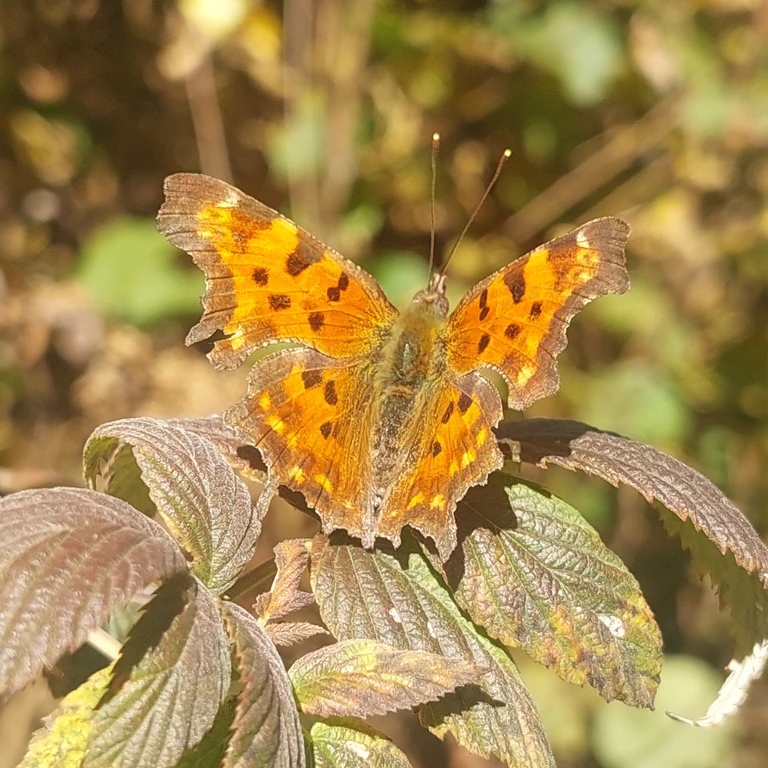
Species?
Polygonia c-album
